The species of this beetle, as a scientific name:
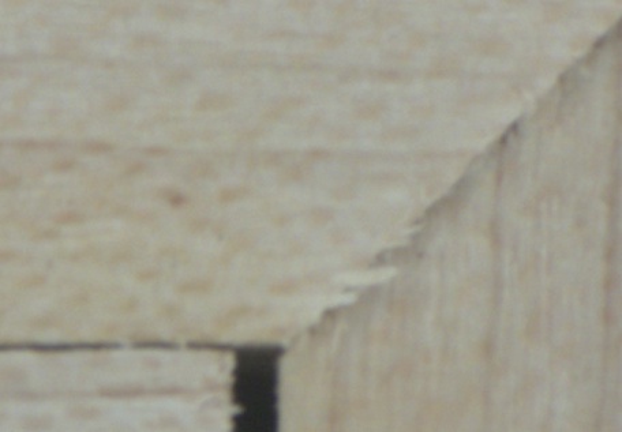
Anchomenus dorsalis
